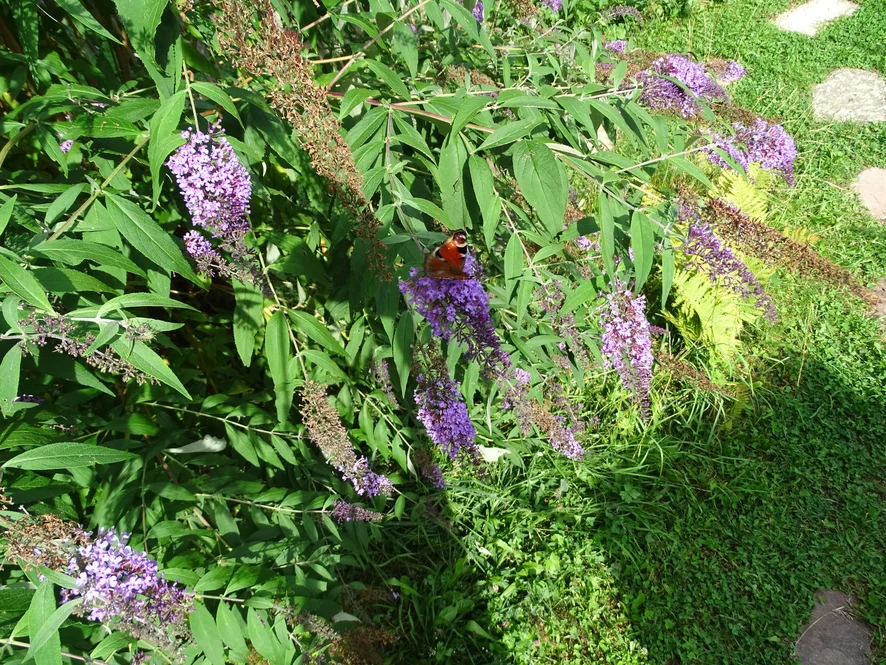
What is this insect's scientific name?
Aglais io
